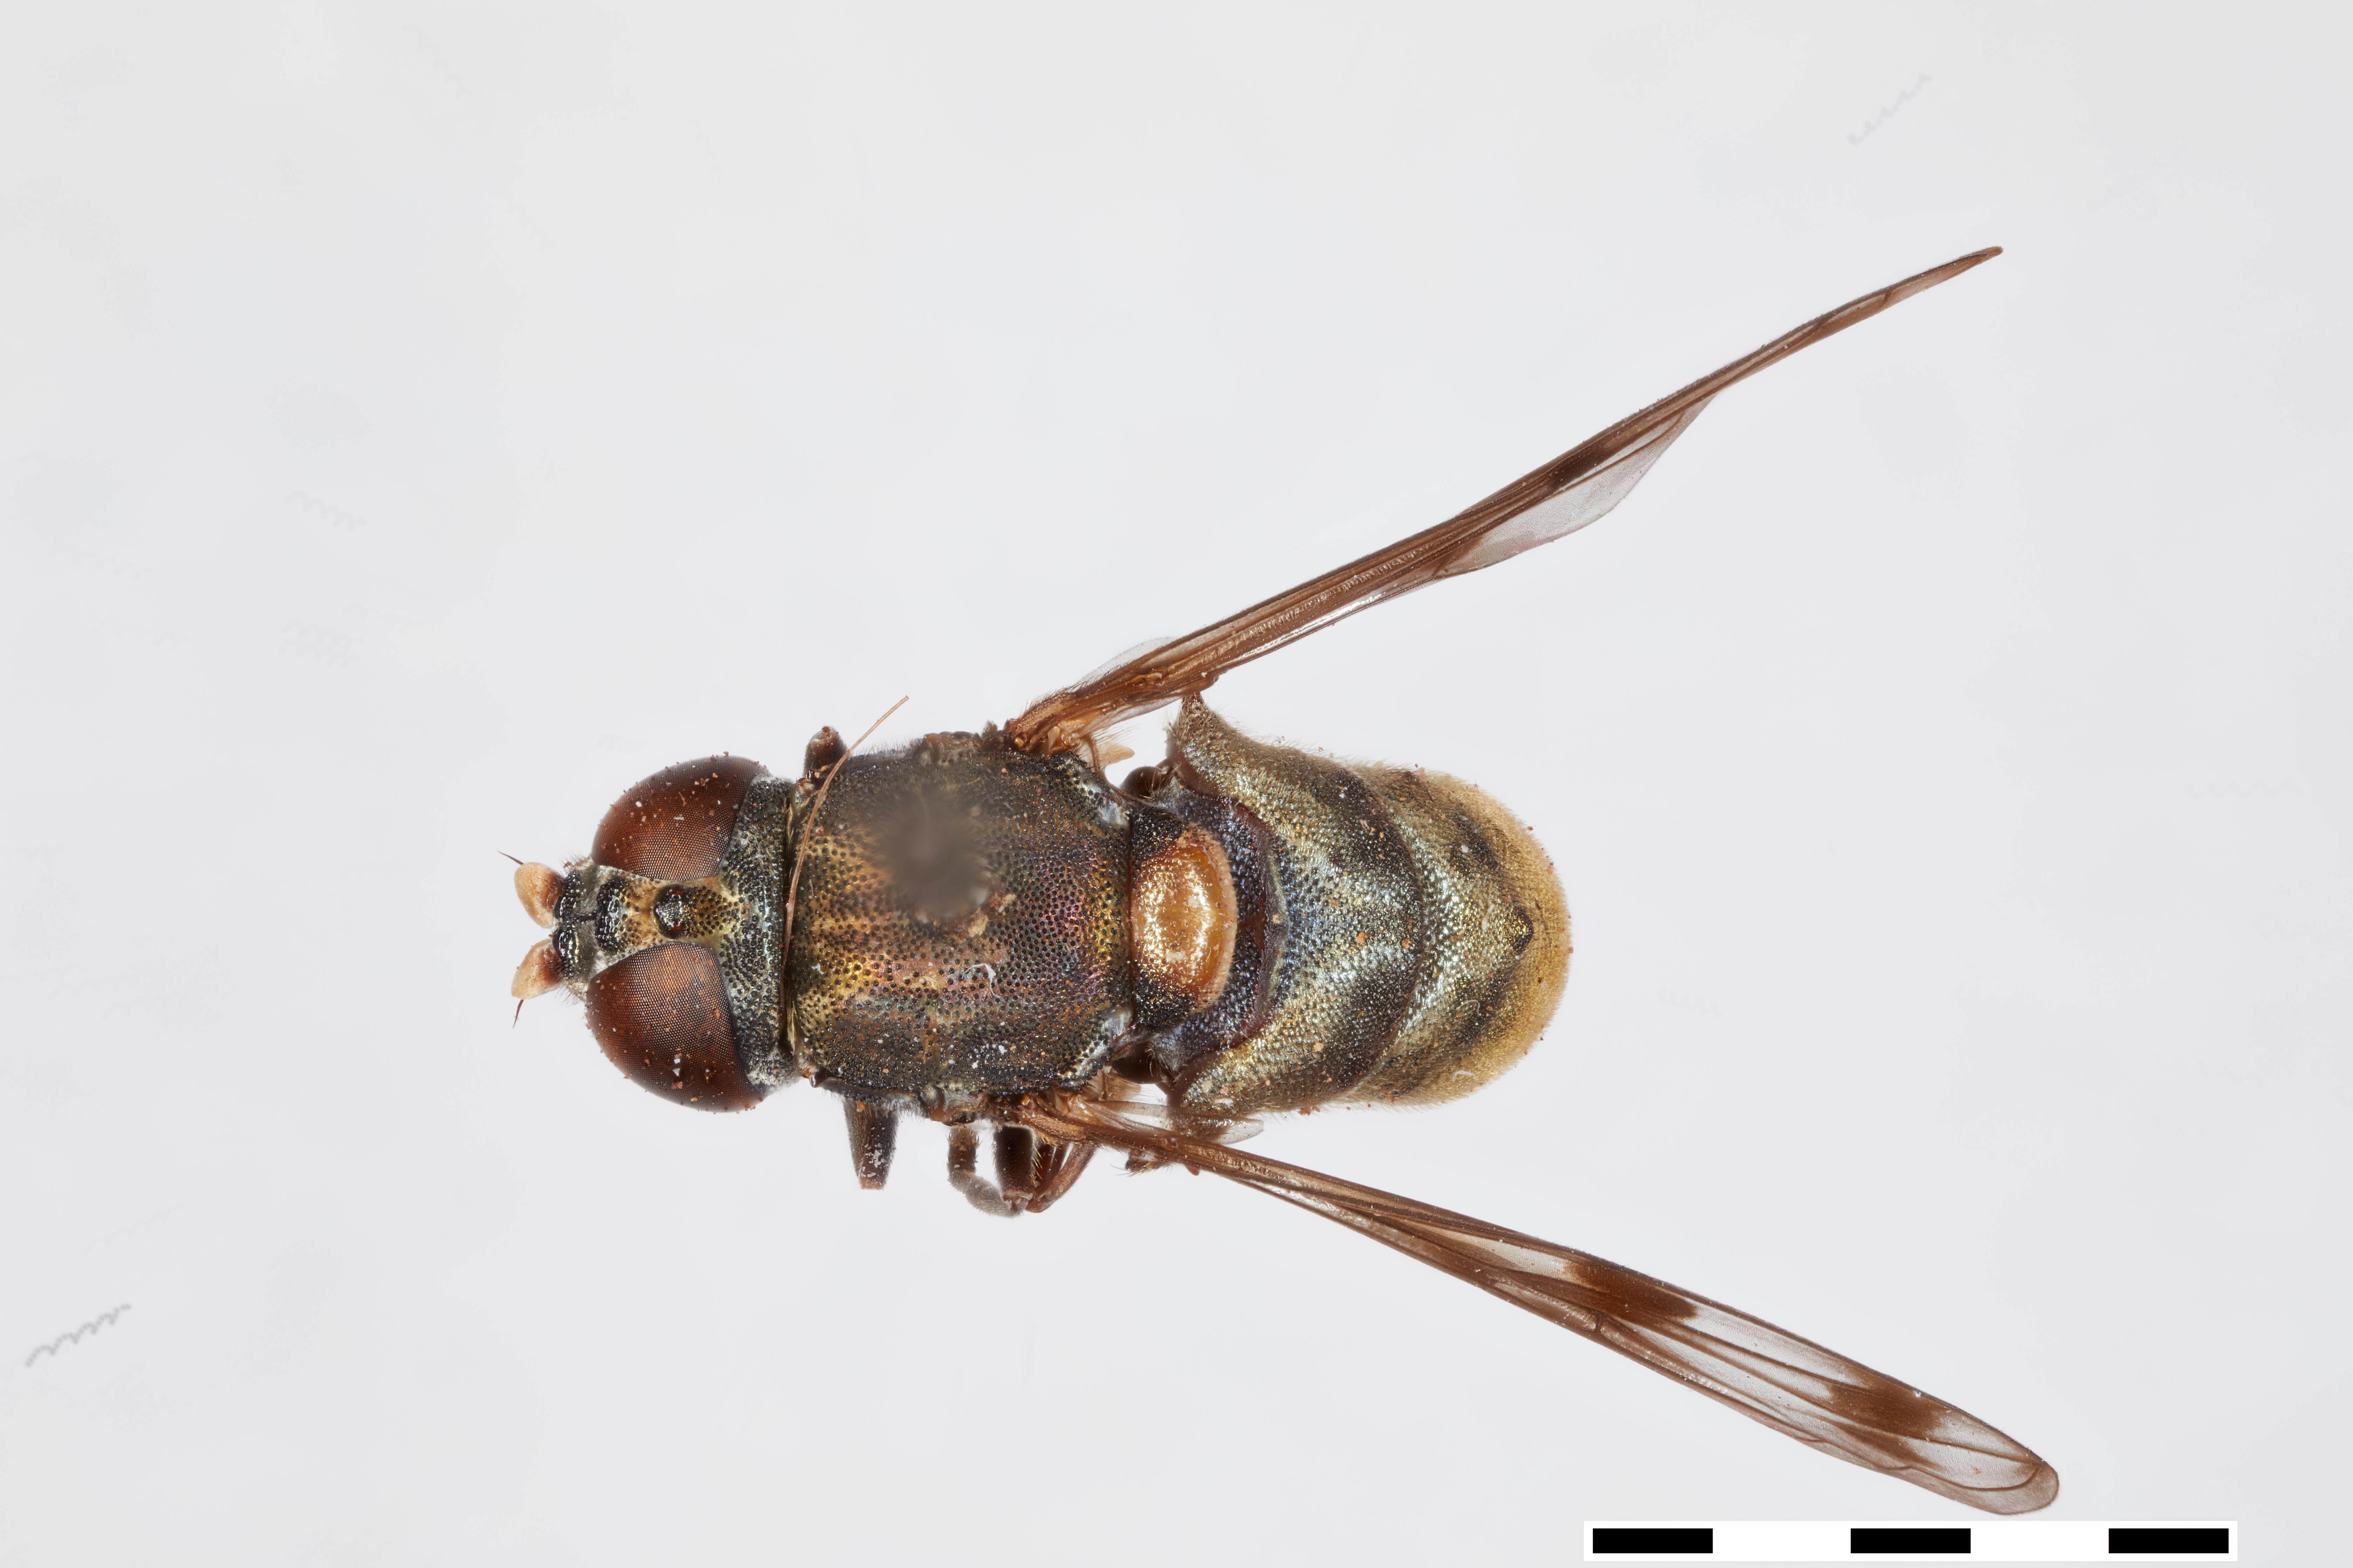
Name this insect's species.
Nausigaster chrysidiformis
